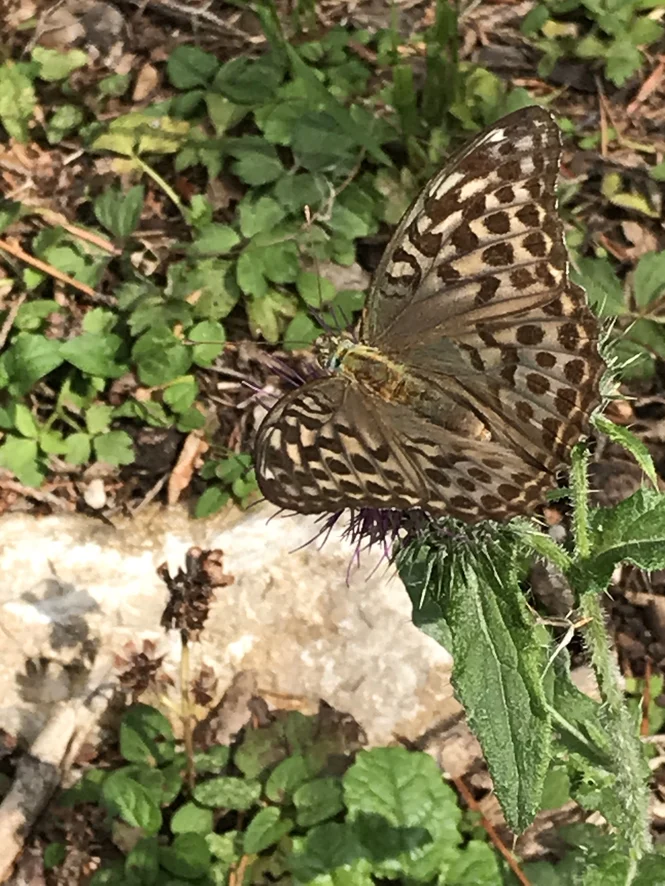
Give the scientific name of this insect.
Argynnis paphia
